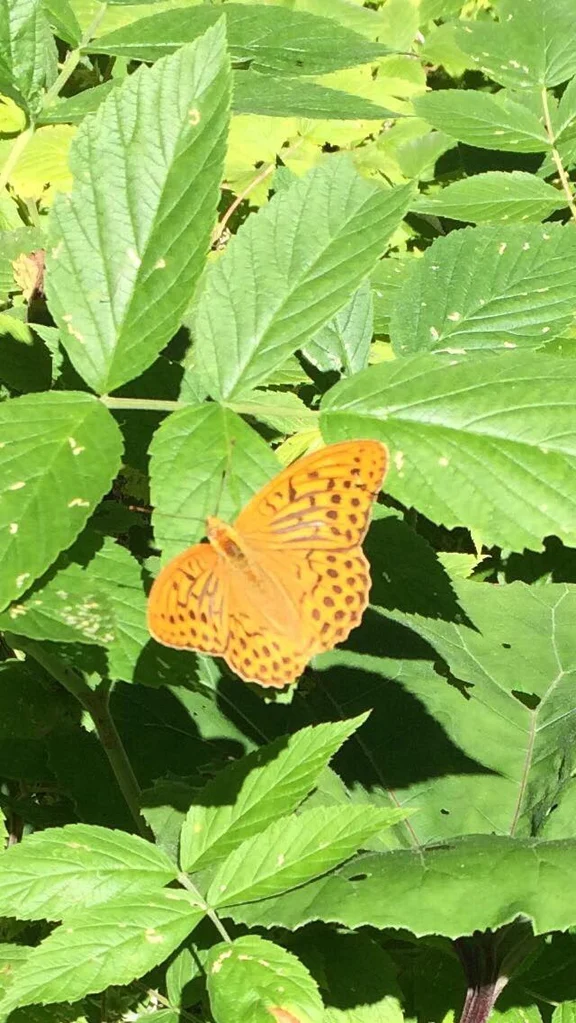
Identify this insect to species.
Argynnis paphia
